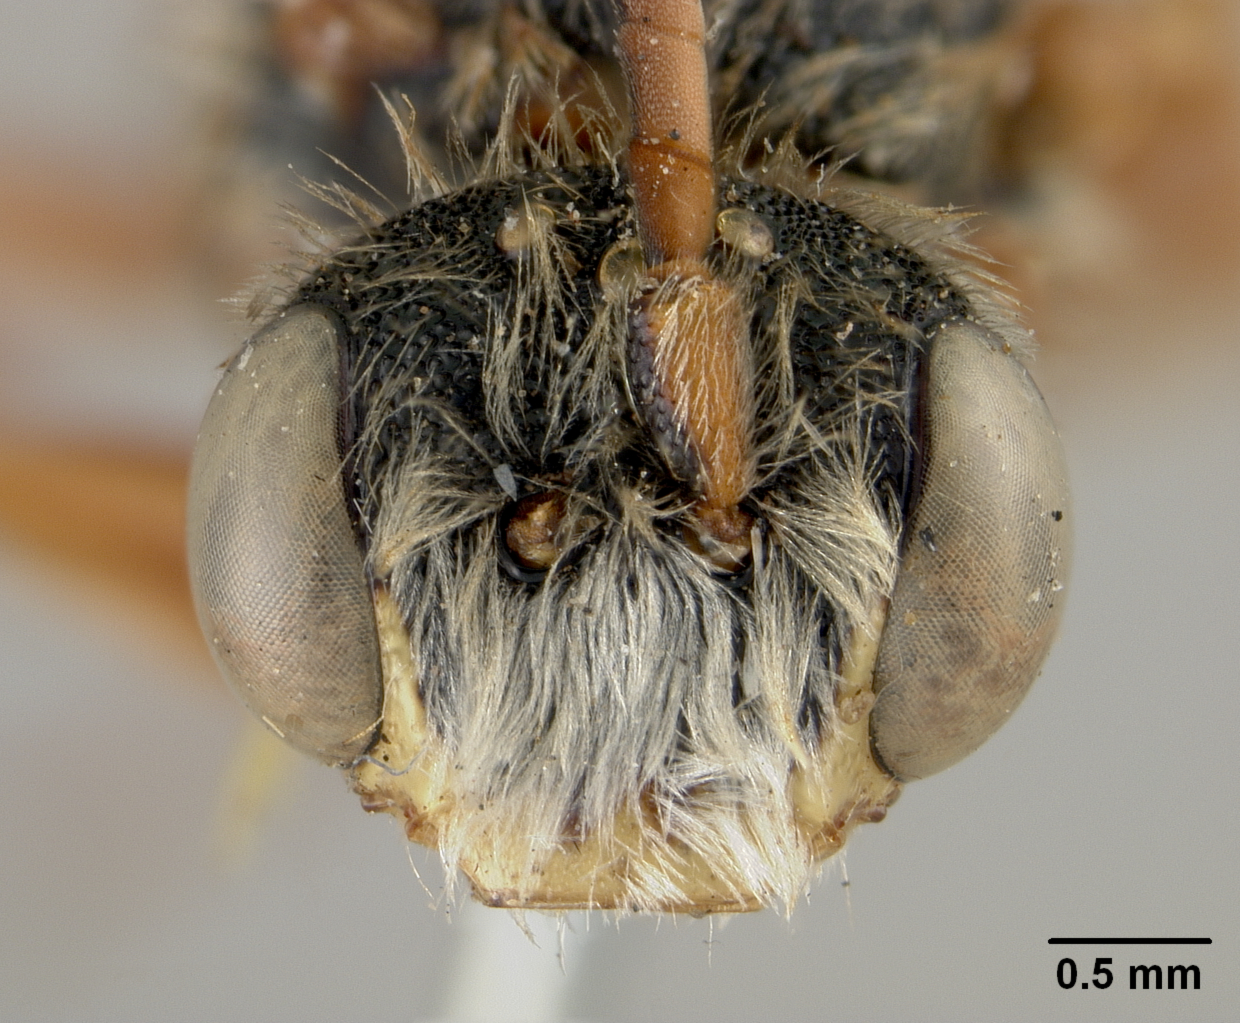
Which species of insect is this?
Nomada bella
